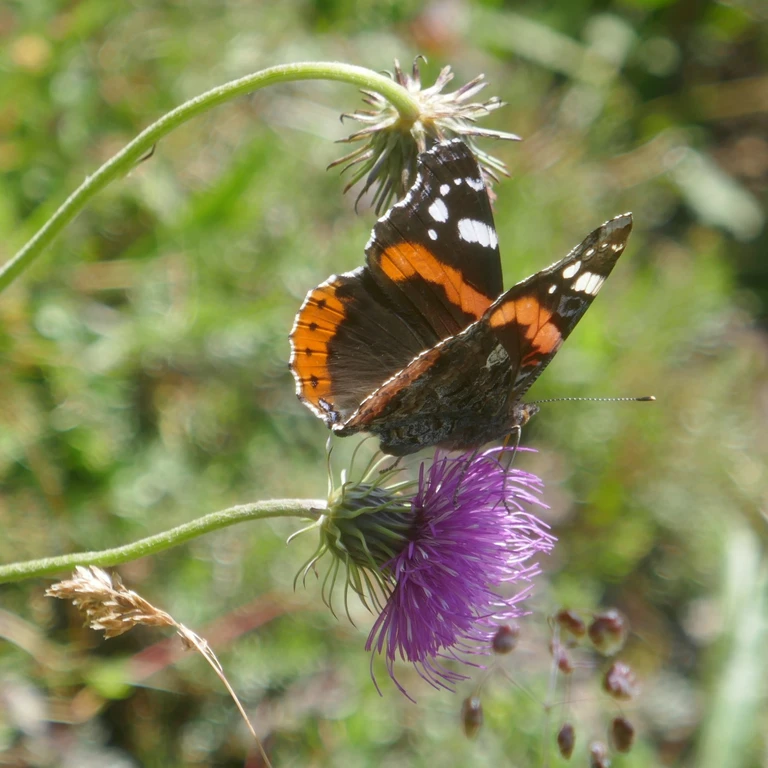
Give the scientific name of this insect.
Vanessa atalanta
